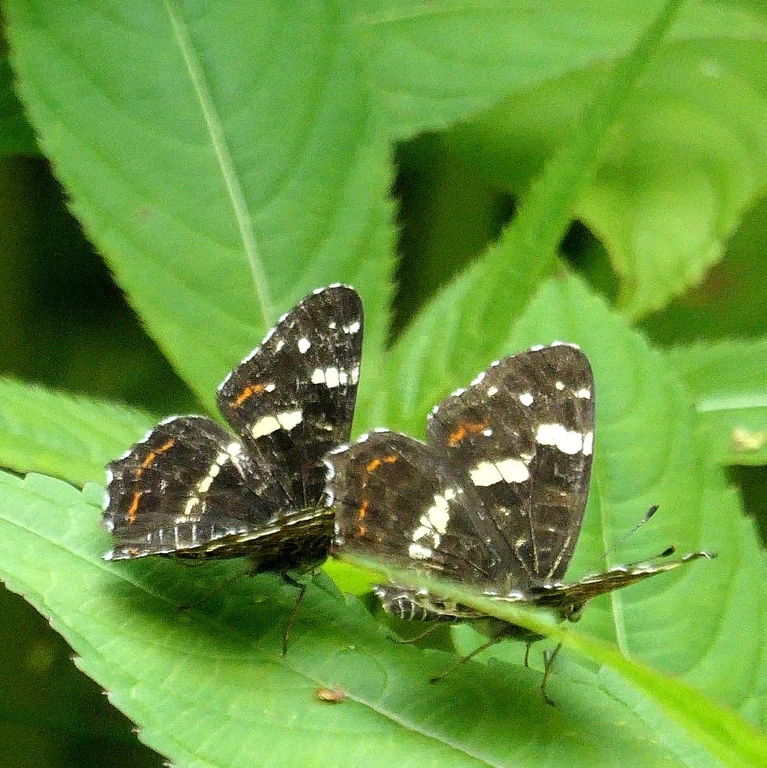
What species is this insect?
Araschnia levana
